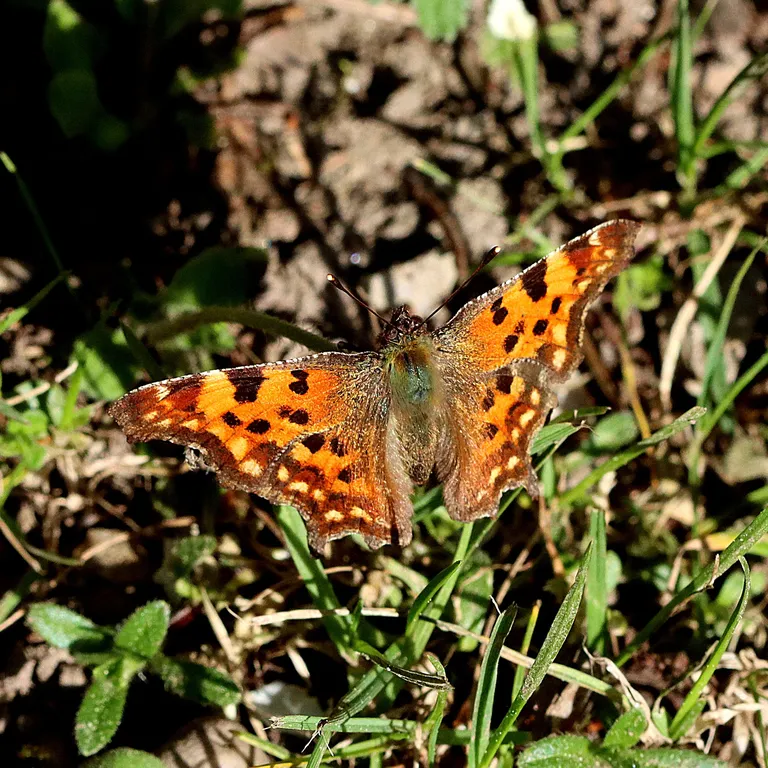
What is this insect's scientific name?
Polygonia c-album
